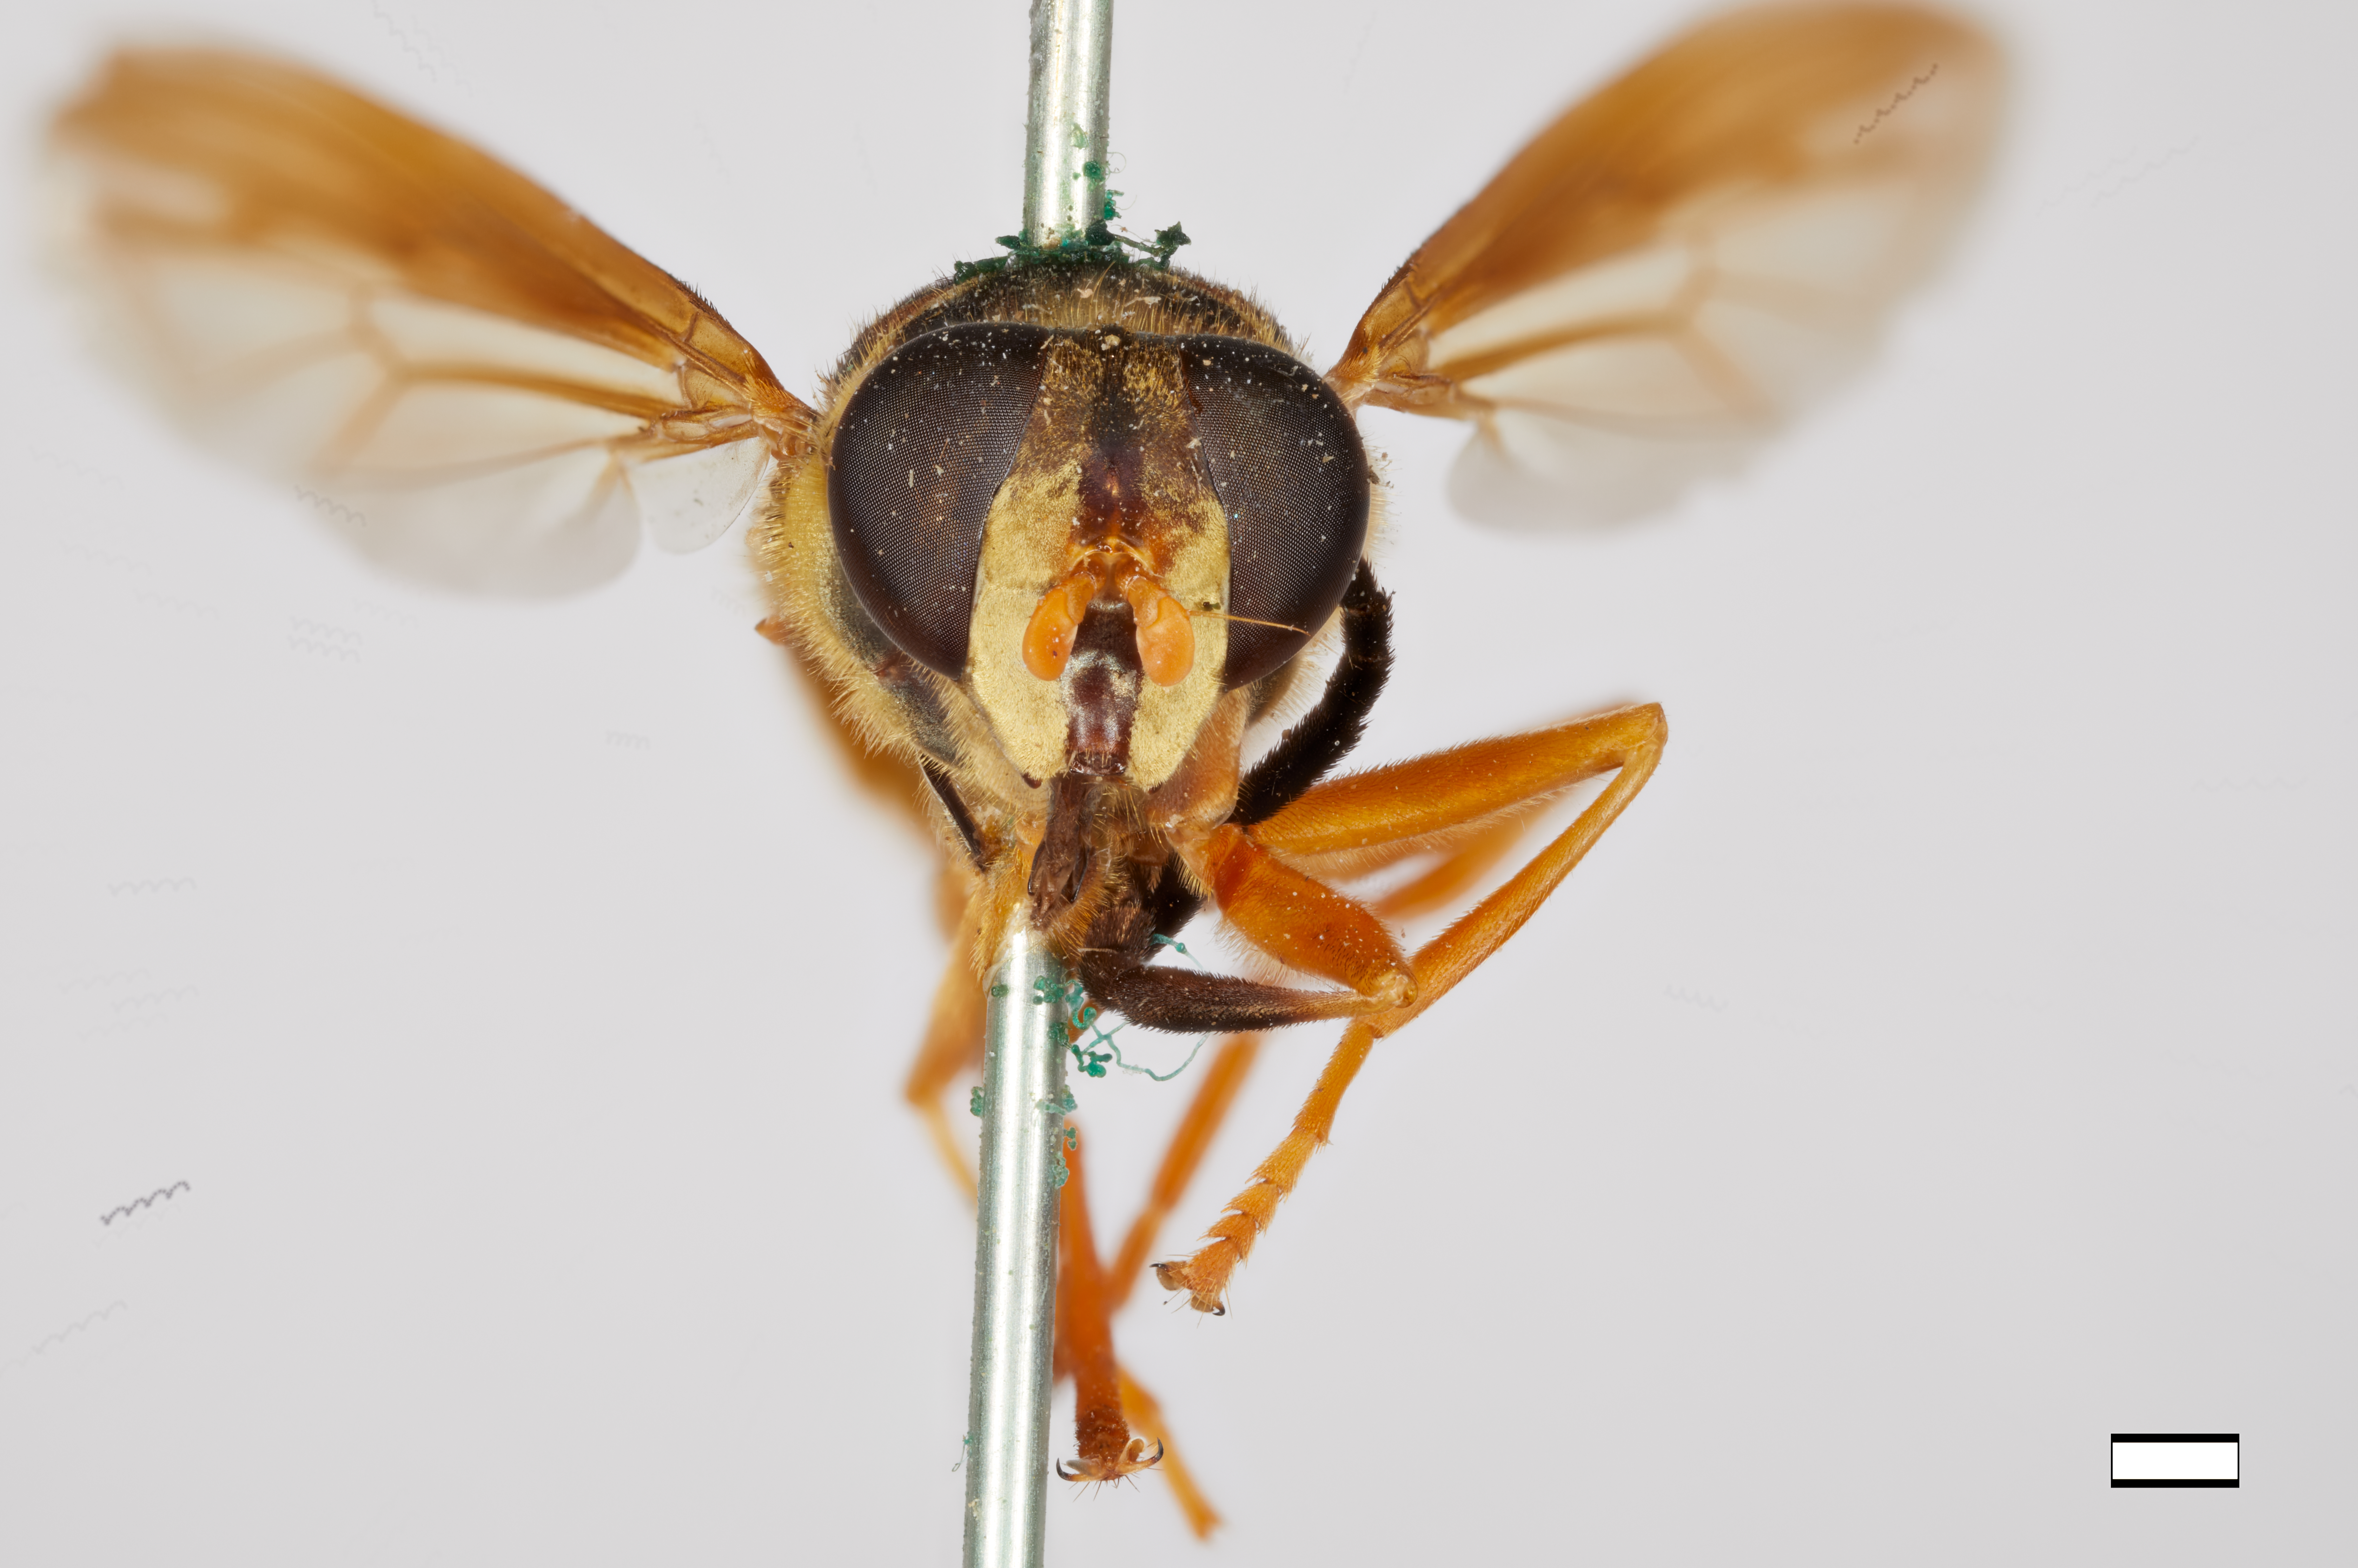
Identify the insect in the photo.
Temnostoma pictulum
